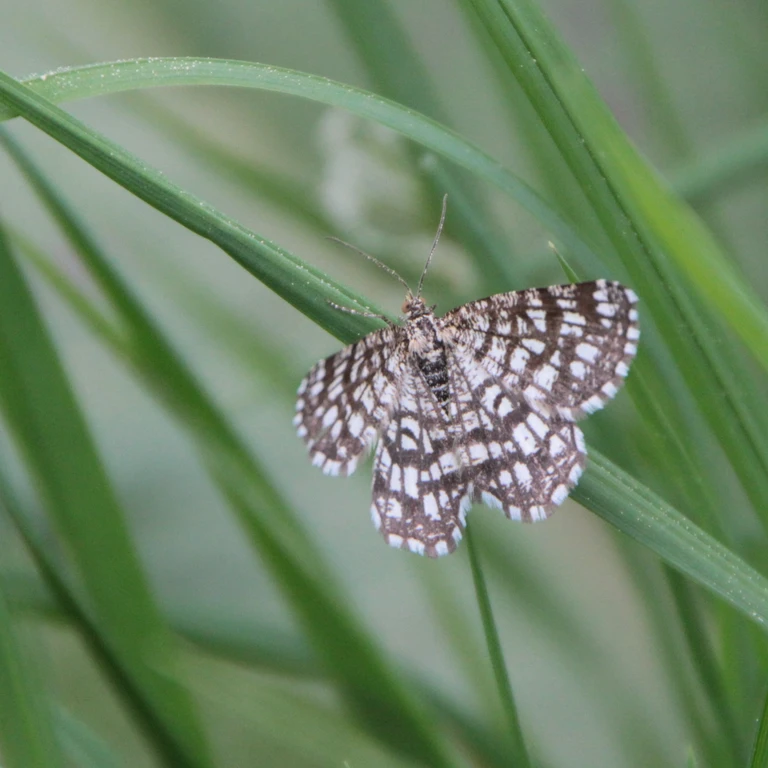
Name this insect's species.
Chiasmia clathrata
